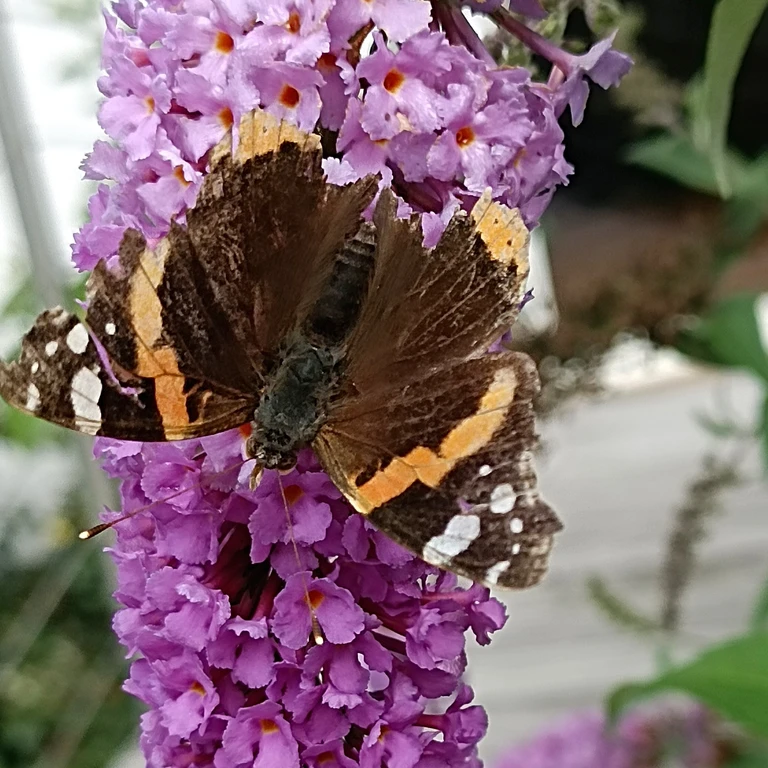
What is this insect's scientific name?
Vanessa atalanta
